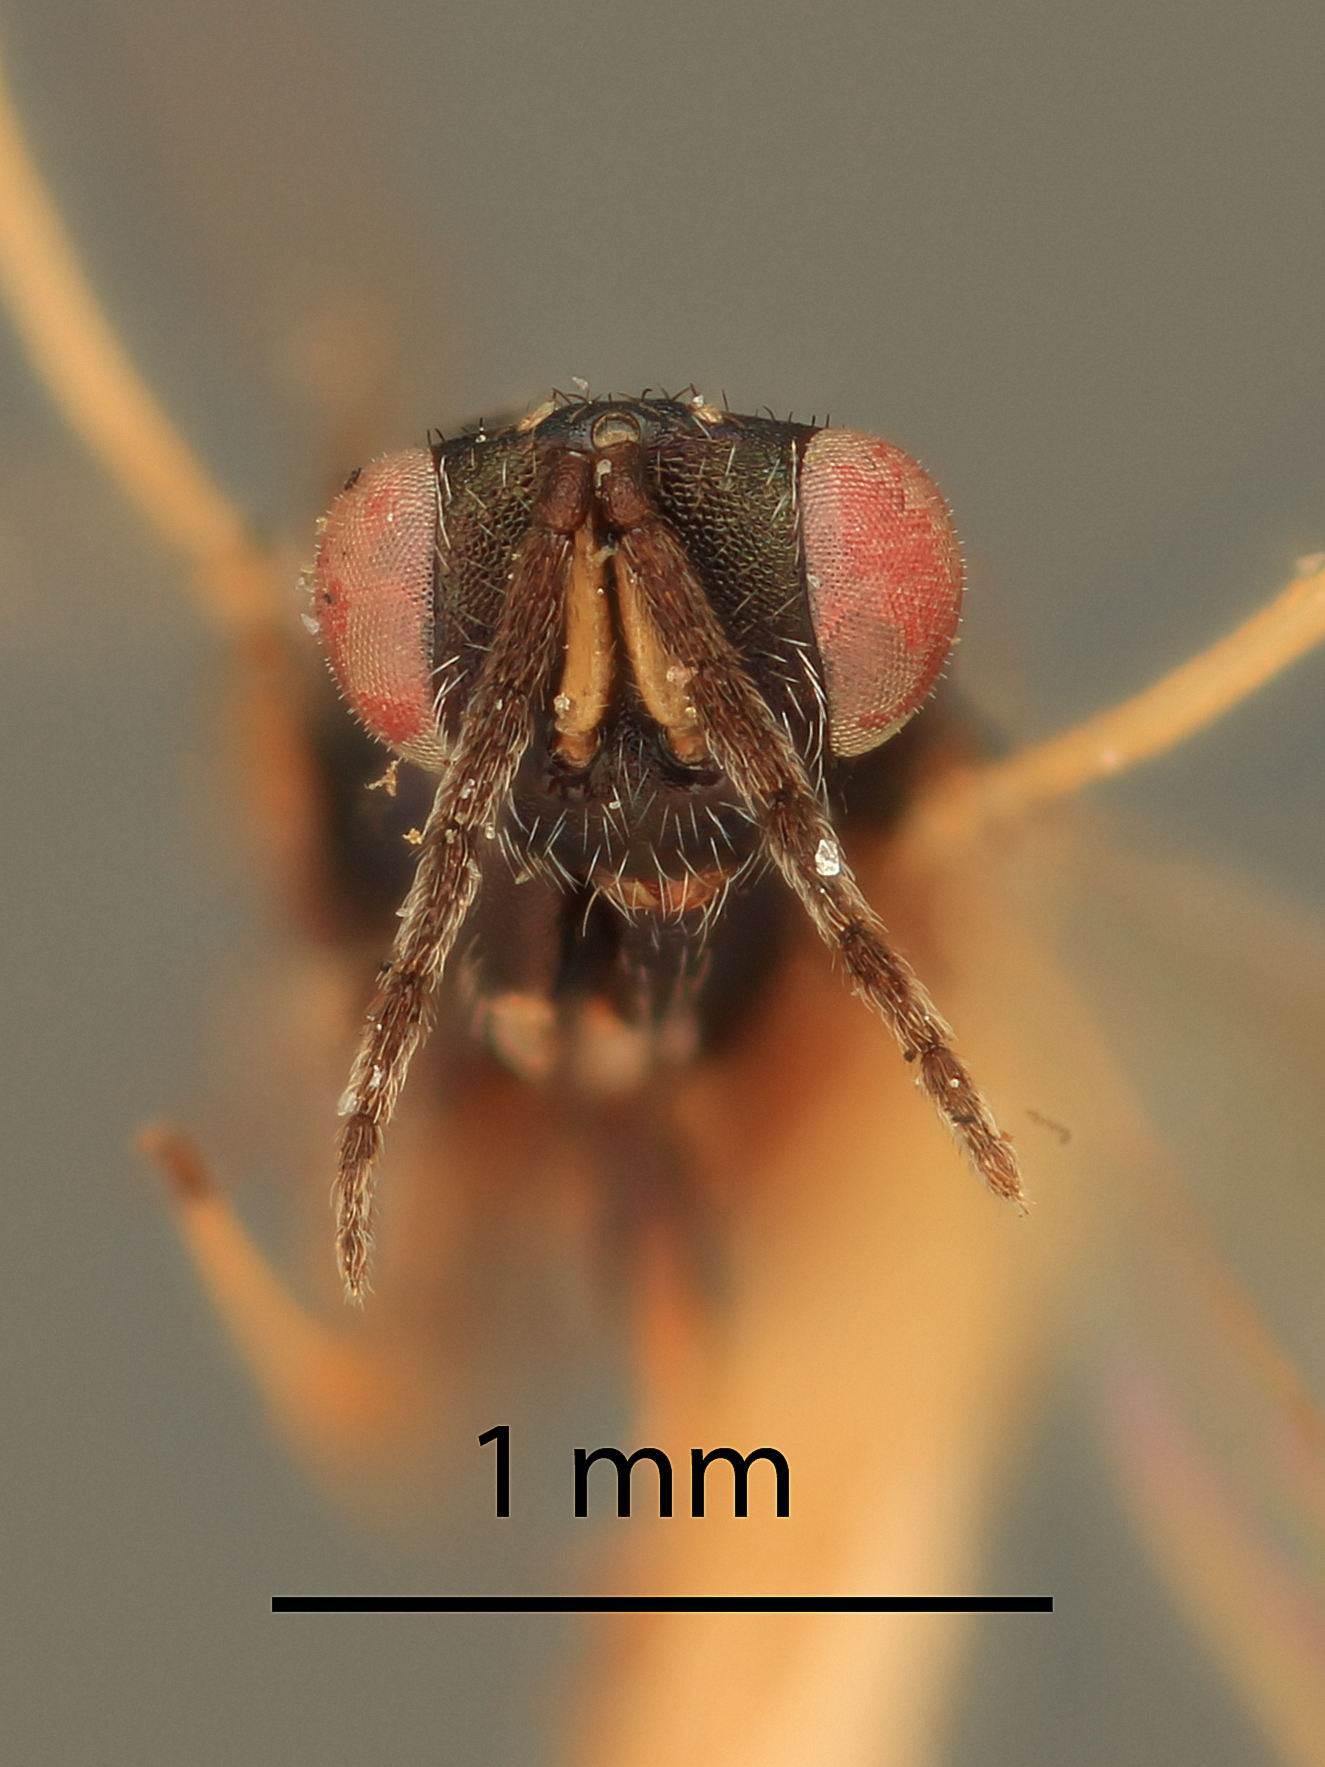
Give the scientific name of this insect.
Sympiesis ancylae
